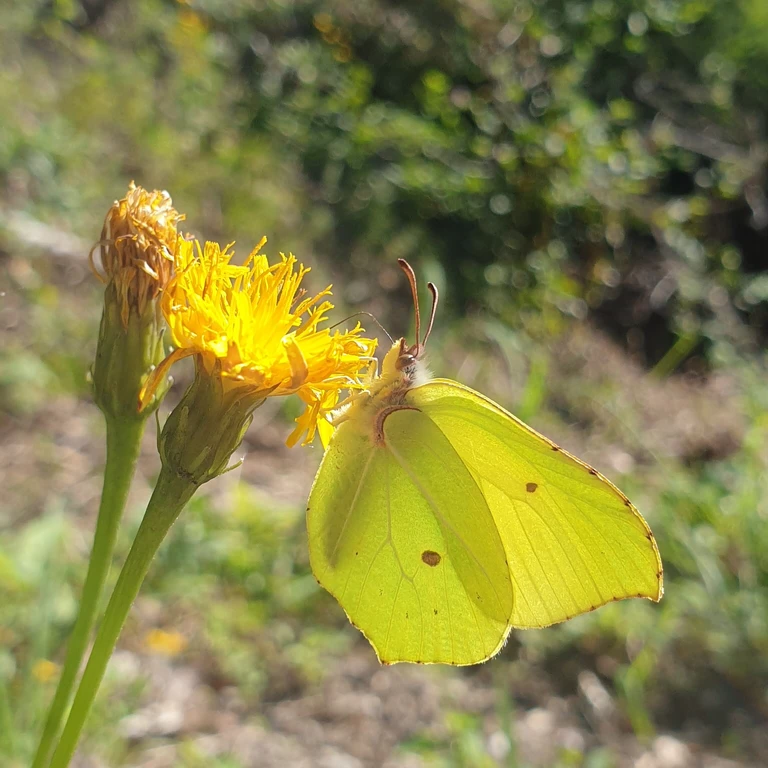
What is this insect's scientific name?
Gonepteryx rhamni
